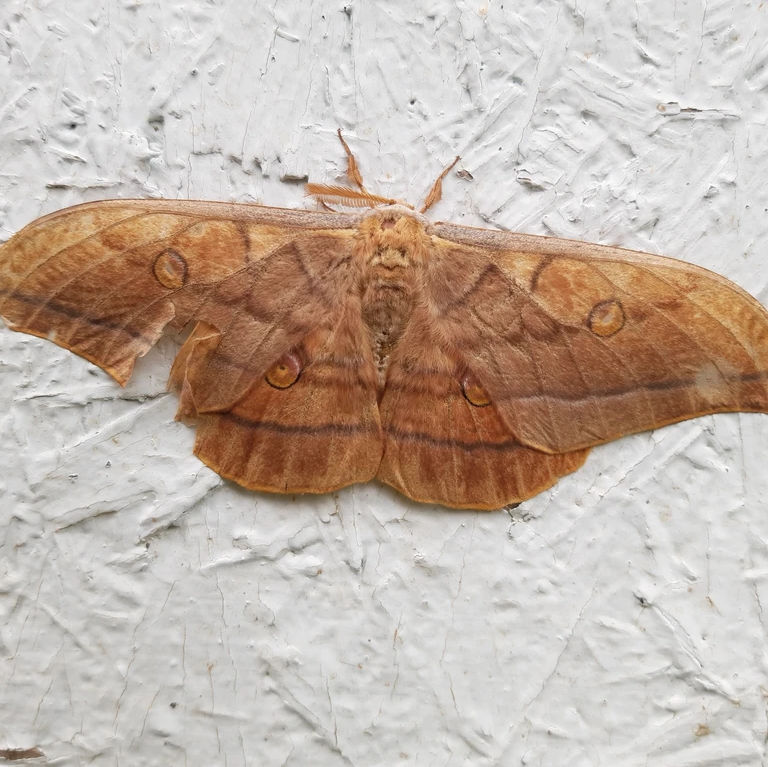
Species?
Antheraea yamamai
